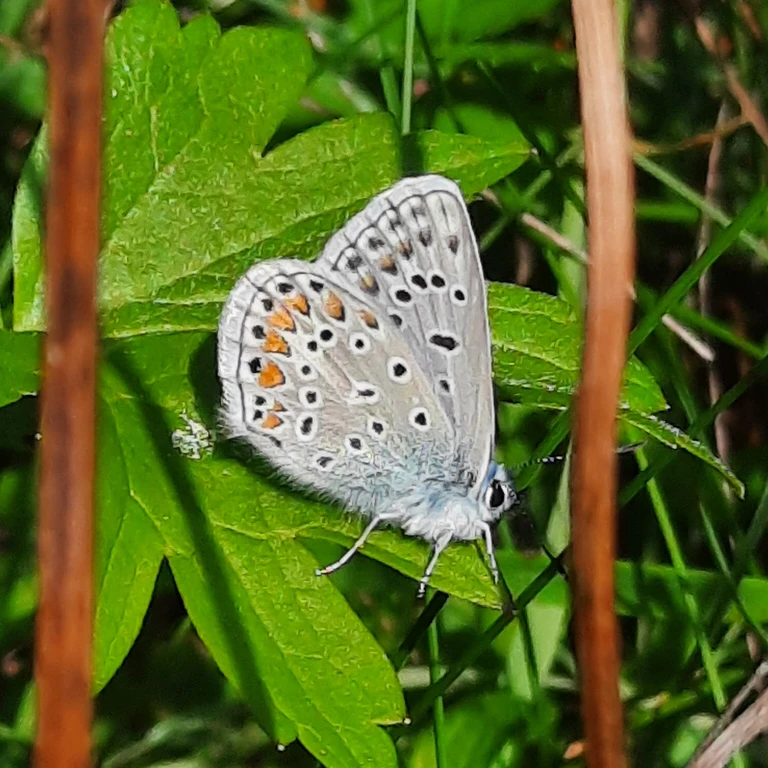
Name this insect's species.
Polyommatus icarus
